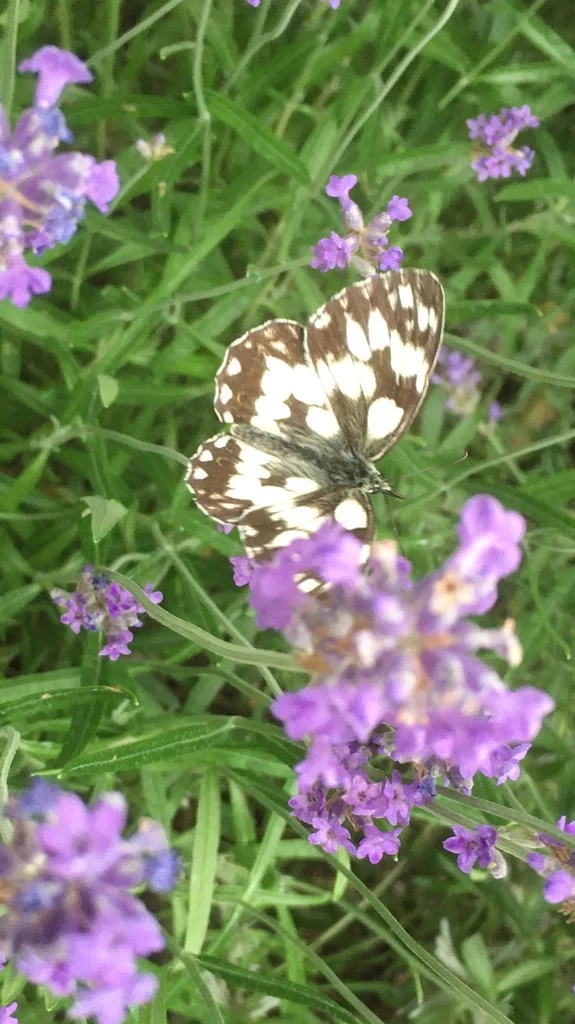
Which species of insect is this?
Melanargia galathea
